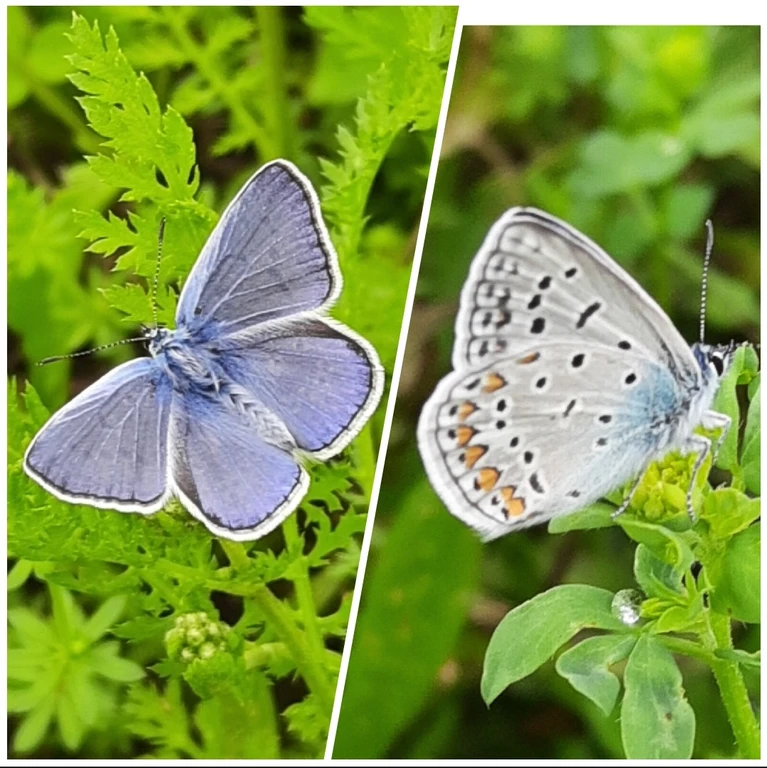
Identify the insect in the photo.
Polyommatus icarus
